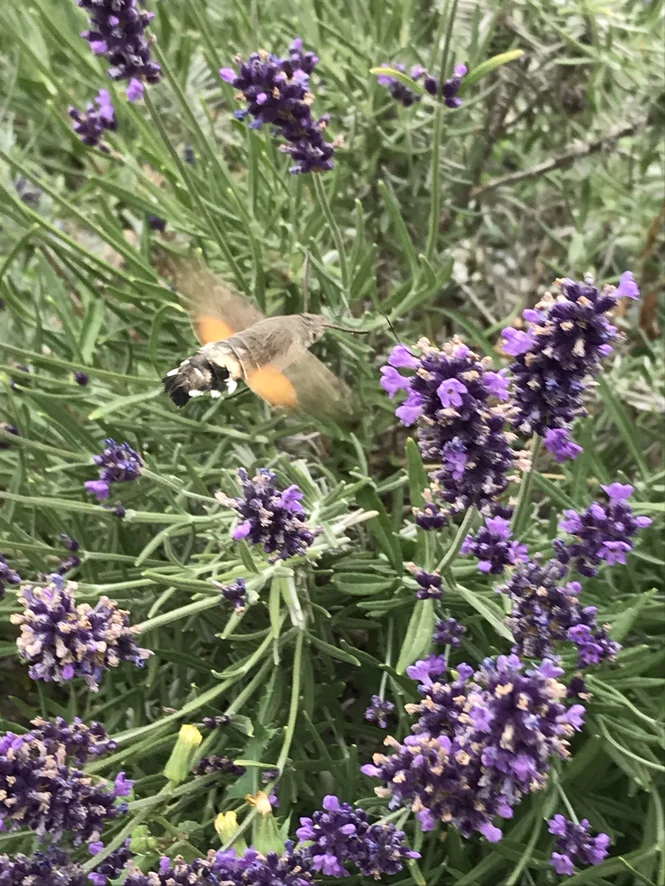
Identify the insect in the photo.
Macroglossum stellatarum
